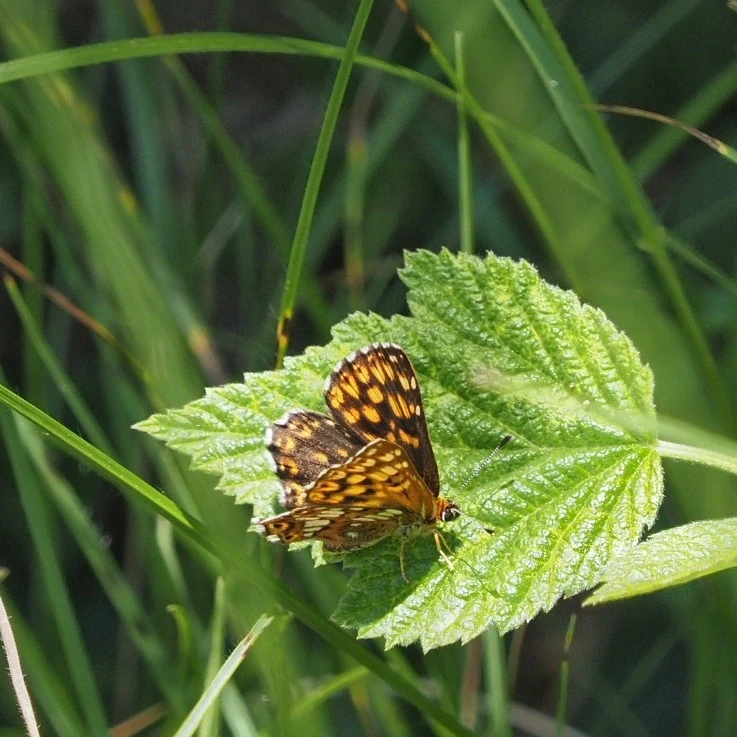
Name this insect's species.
Hamearis lucina
